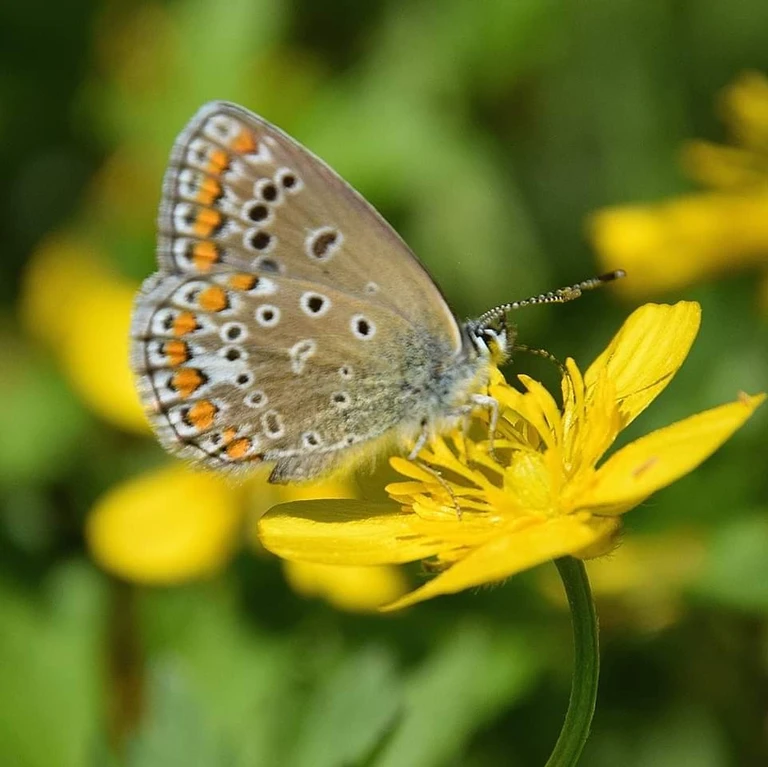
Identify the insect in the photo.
Polyommatus icarus
